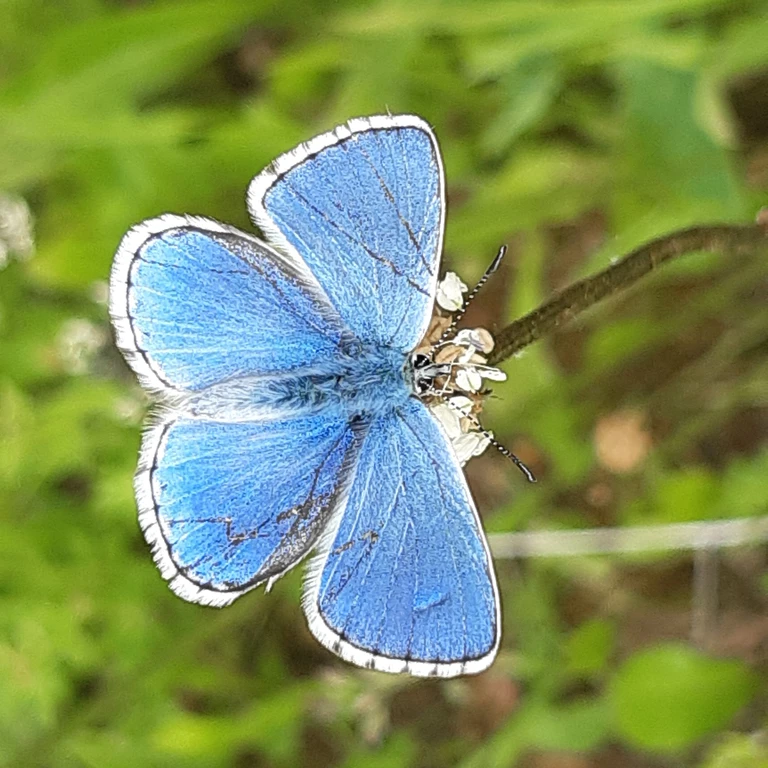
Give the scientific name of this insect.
Lysandra bellargus
